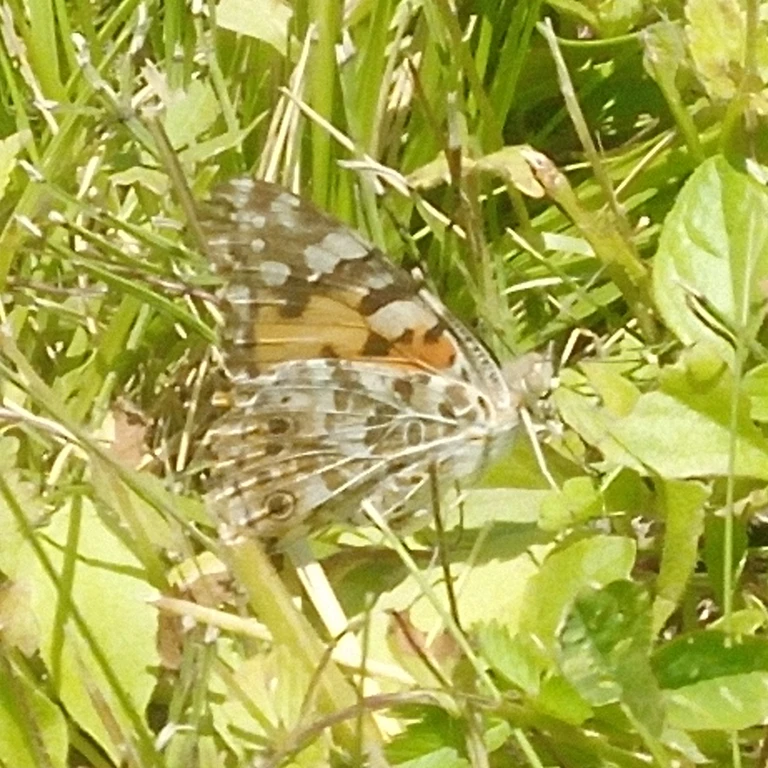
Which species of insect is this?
Vanessa cardui
